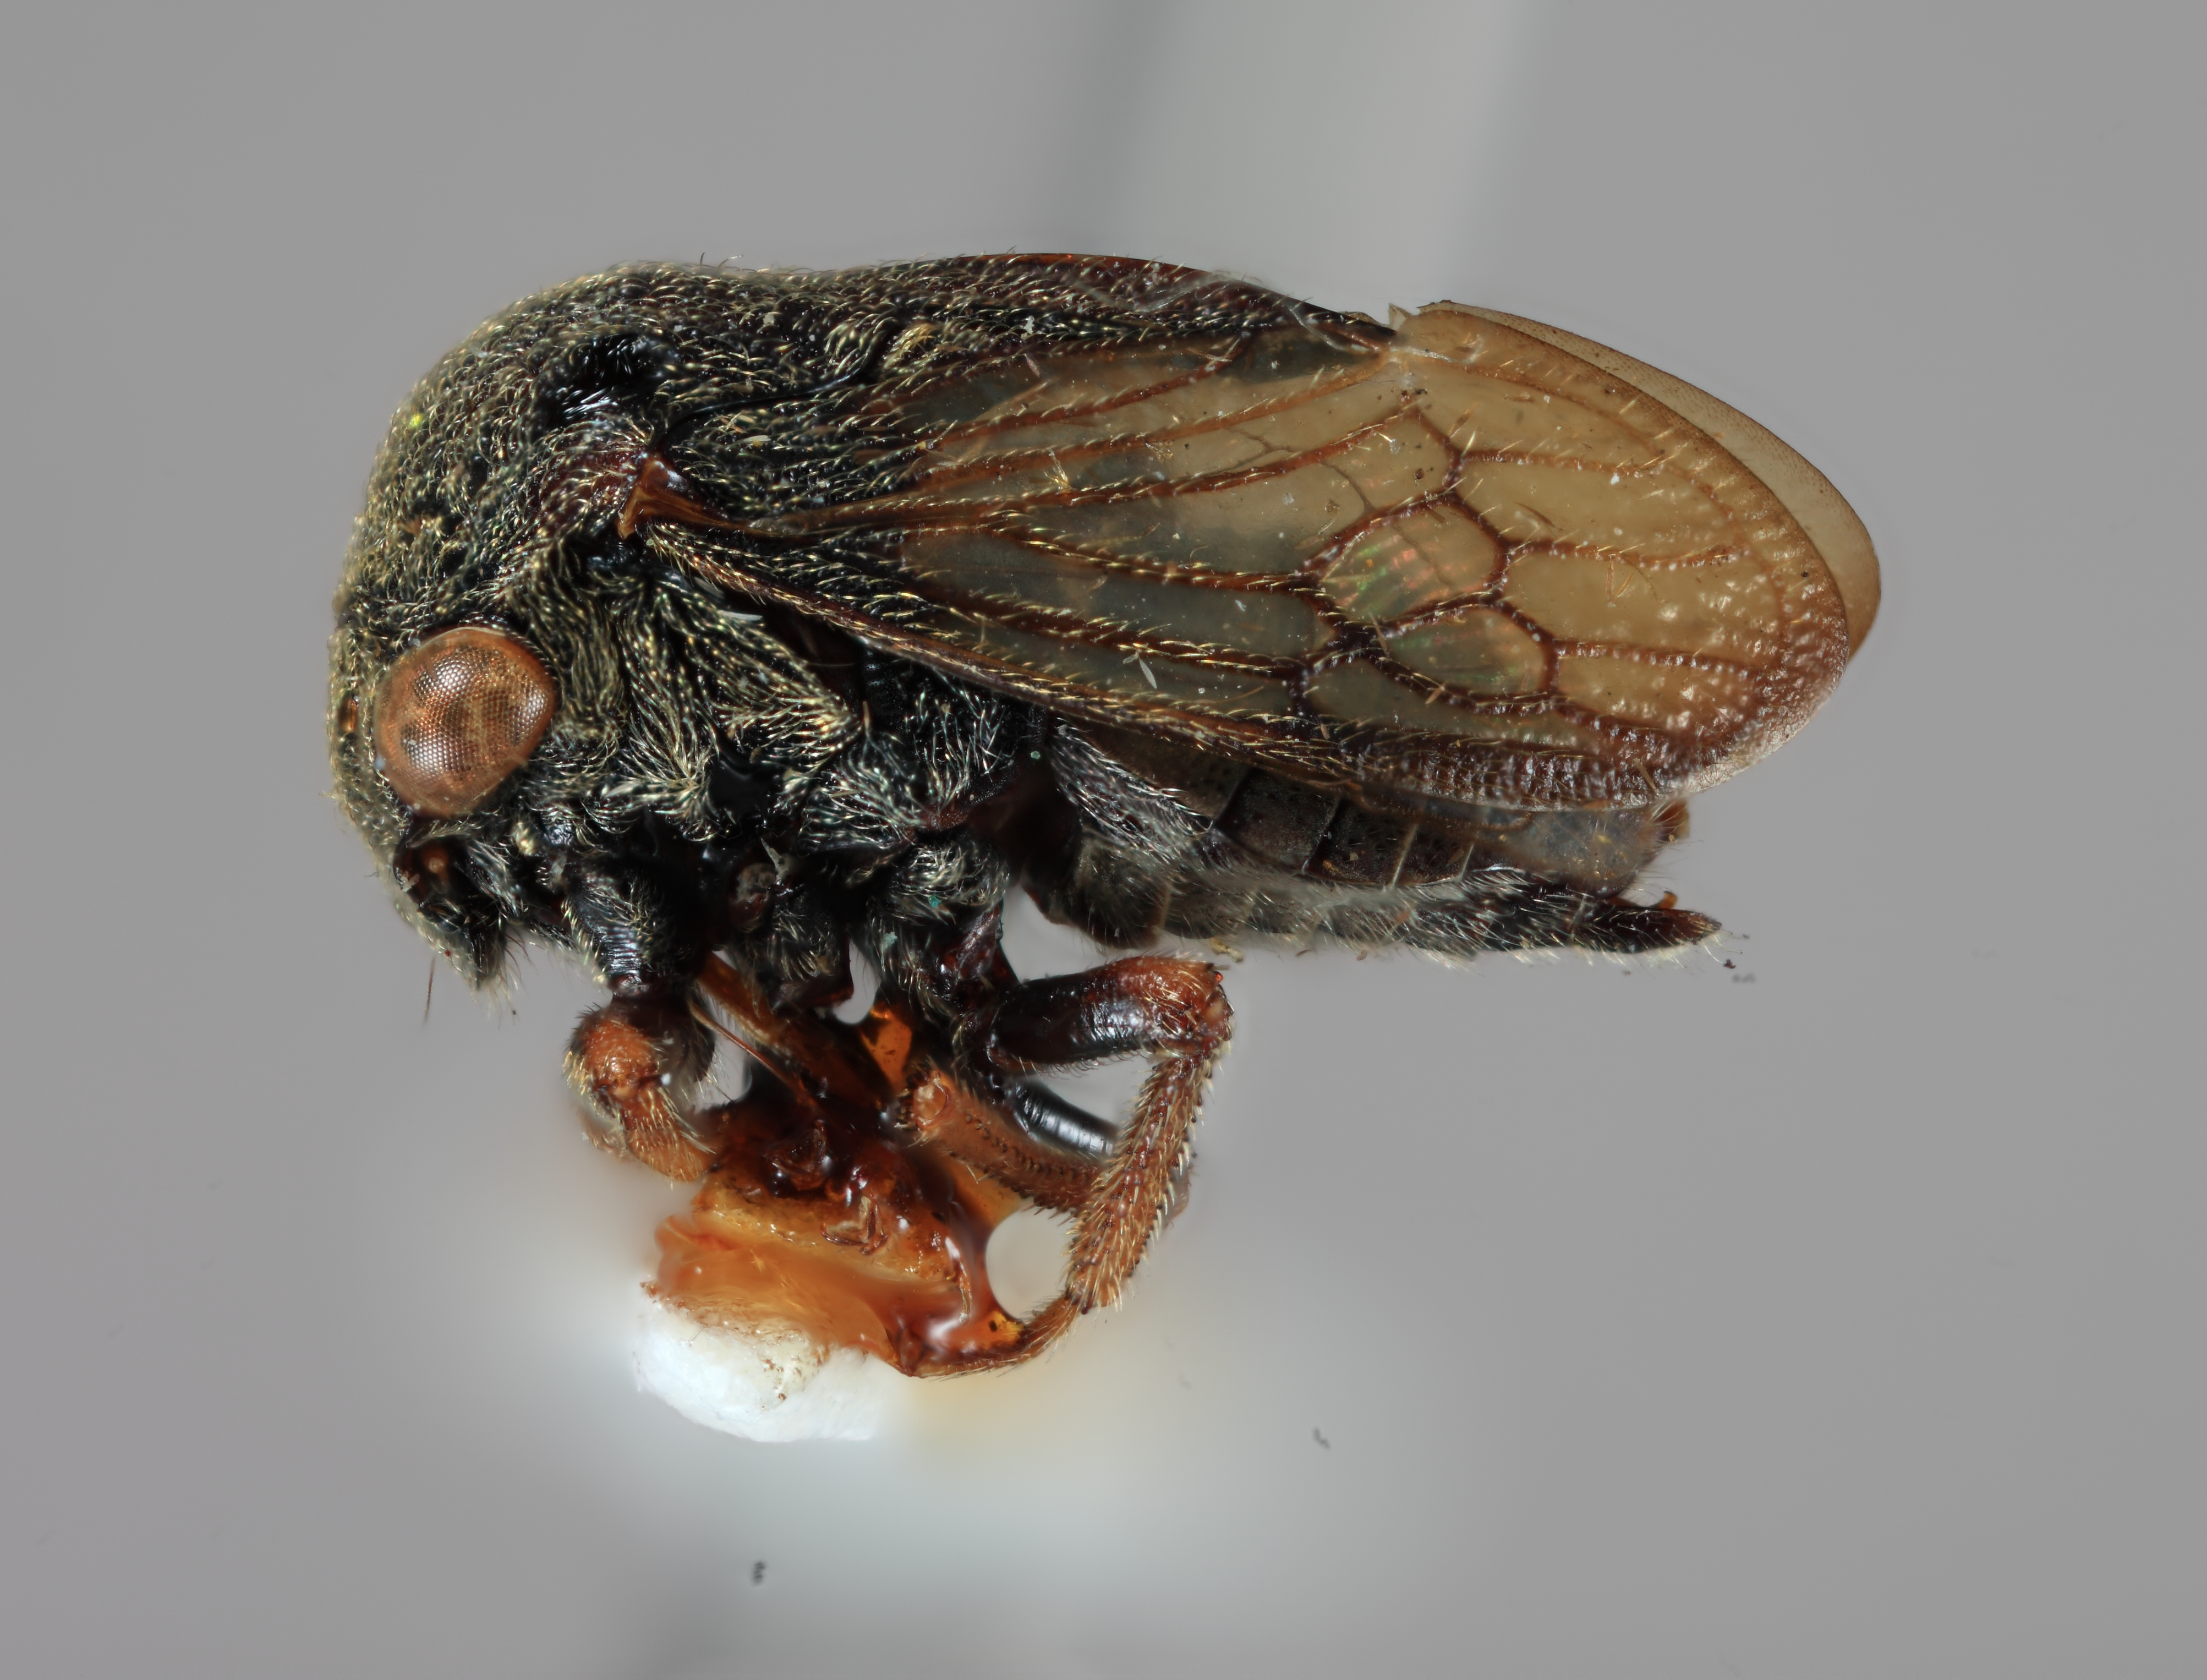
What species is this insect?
Centrotoscelus pseudocornis
